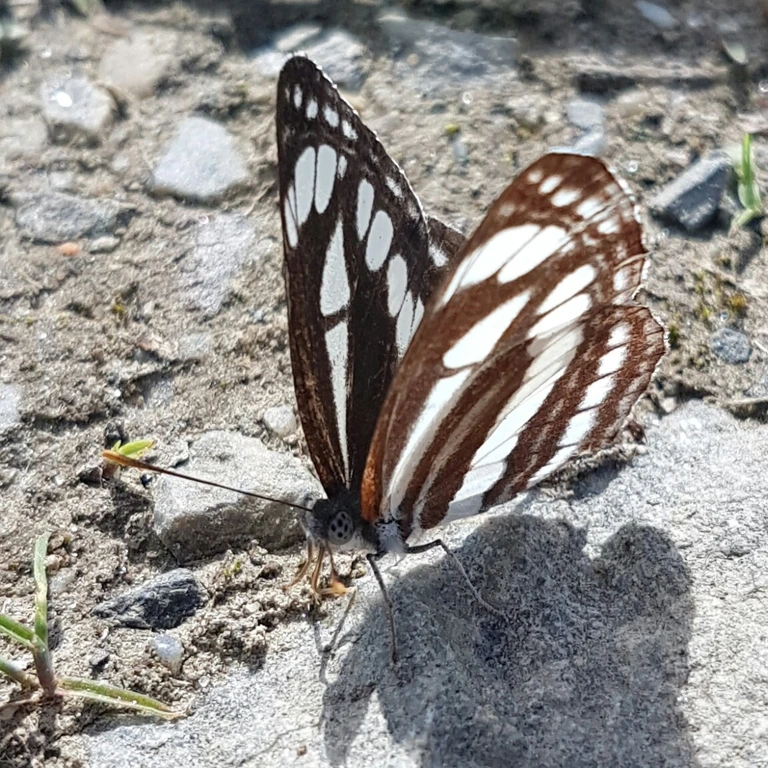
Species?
Neptis sappho
